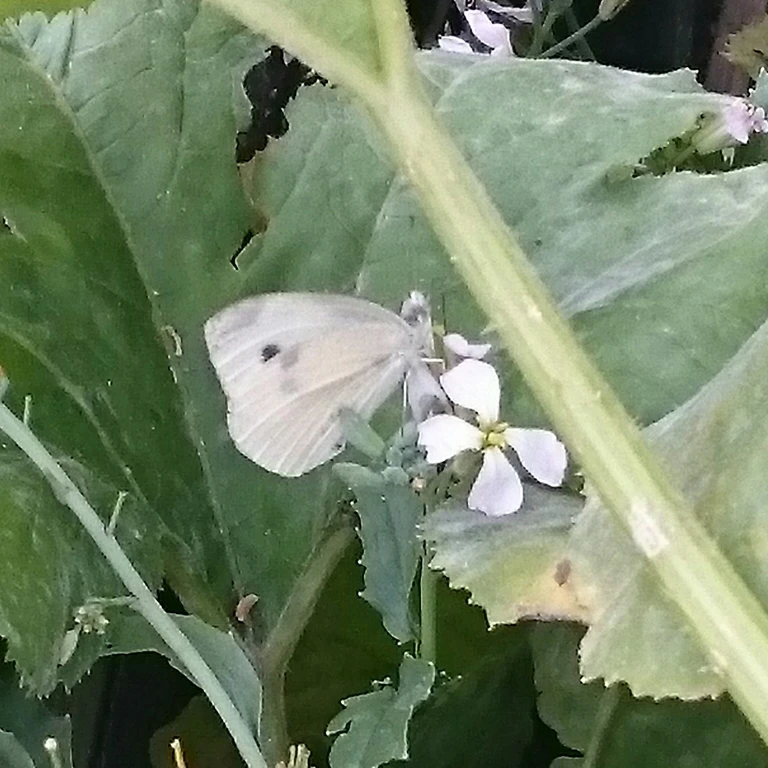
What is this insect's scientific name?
Pieris rapae
